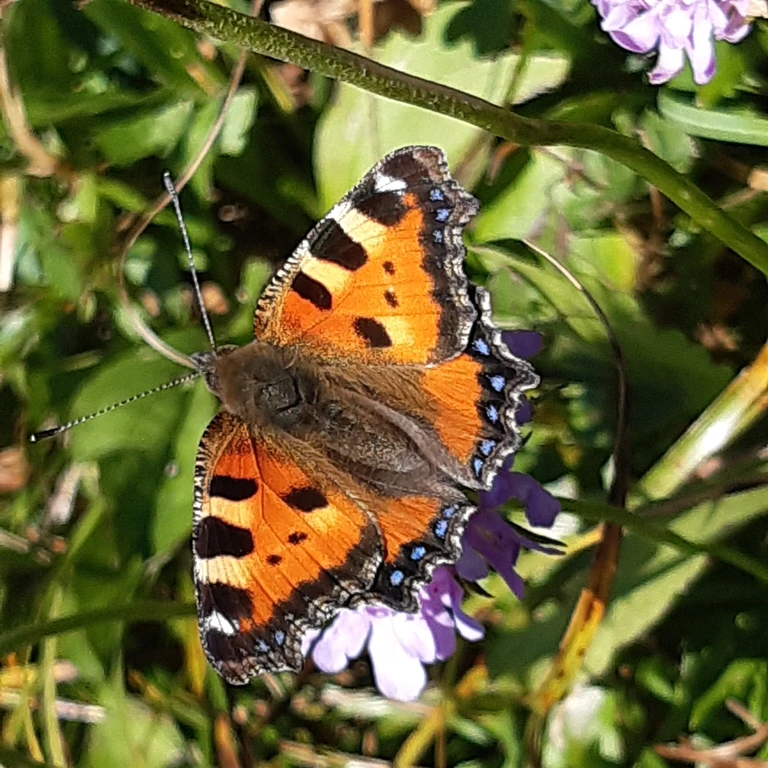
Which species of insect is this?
Aglais urticae
